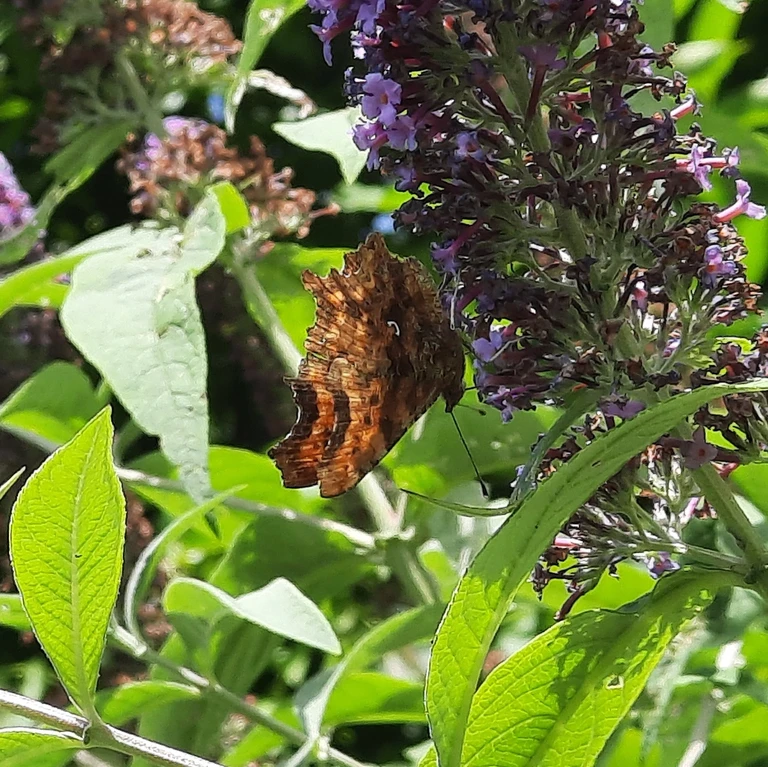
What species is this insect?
Polygonia c-album
